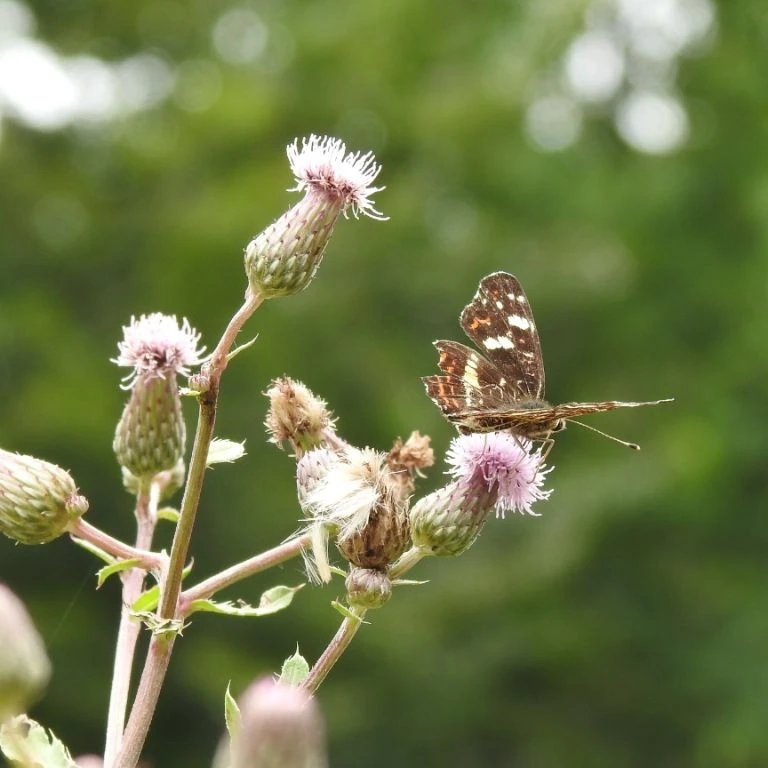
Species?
Araschnia levana
